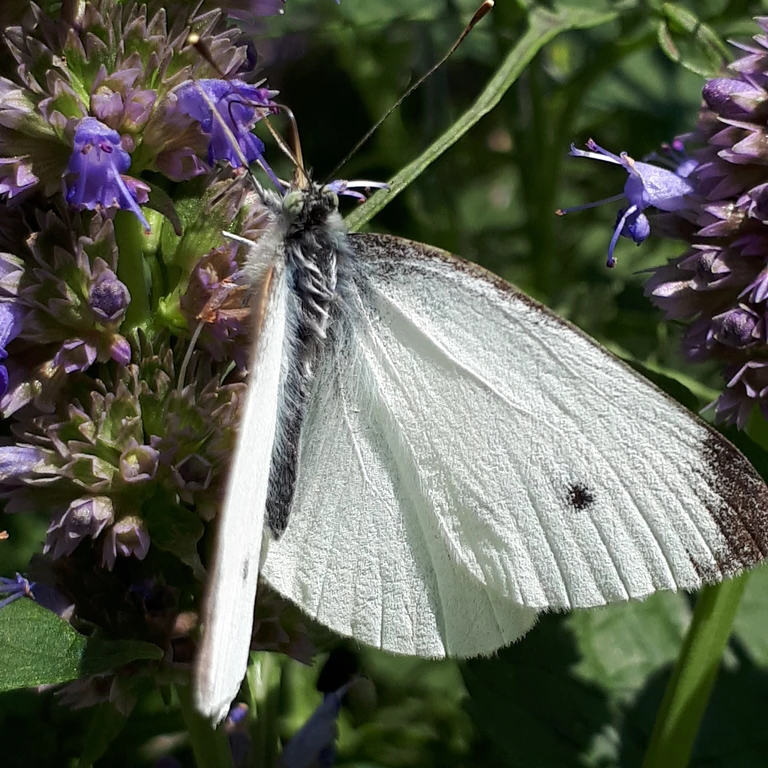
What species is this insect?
Pieris rapae
